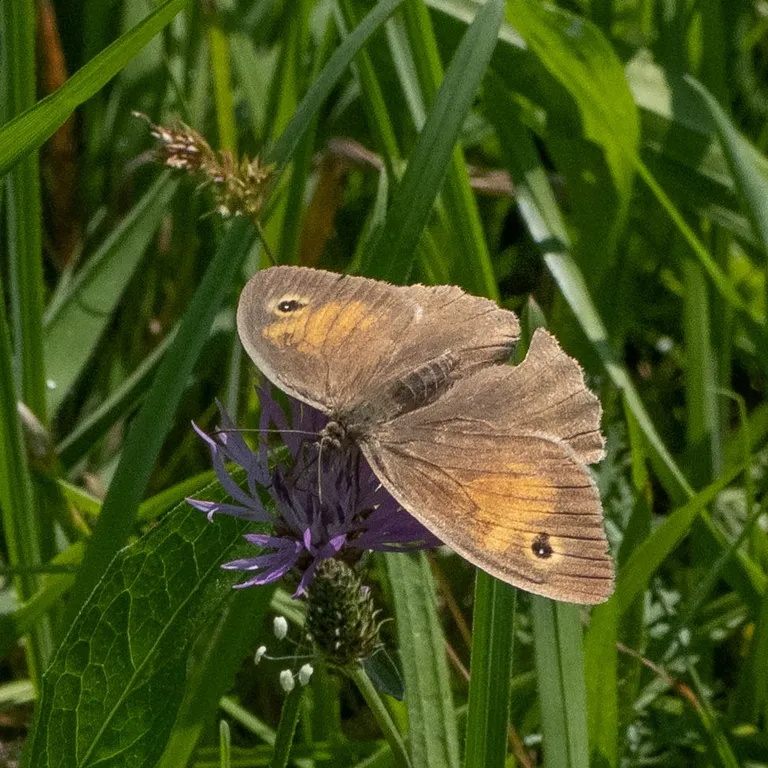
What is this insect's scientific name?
Maniola jurtina
